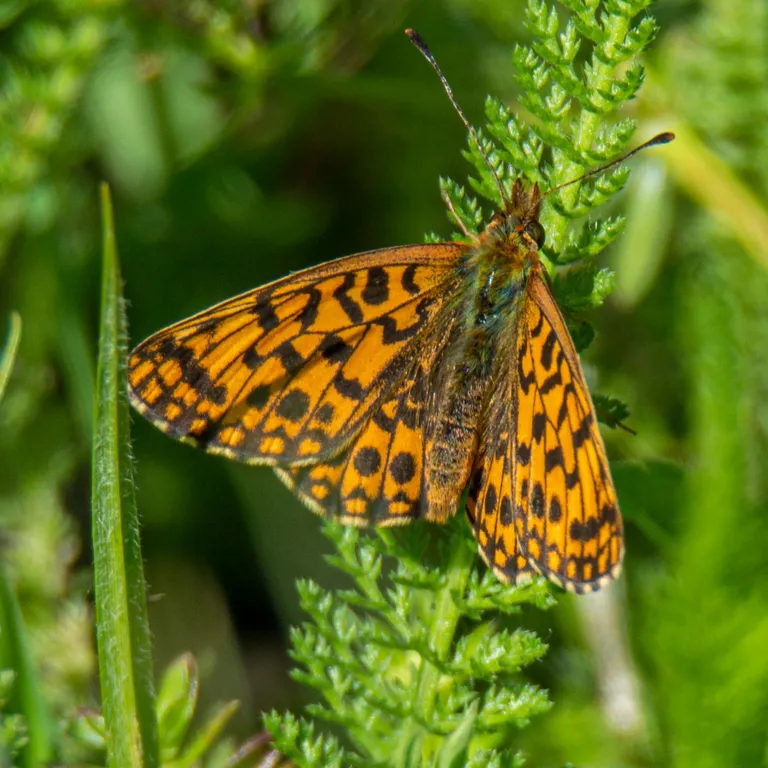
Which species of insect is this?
Boloria dia
